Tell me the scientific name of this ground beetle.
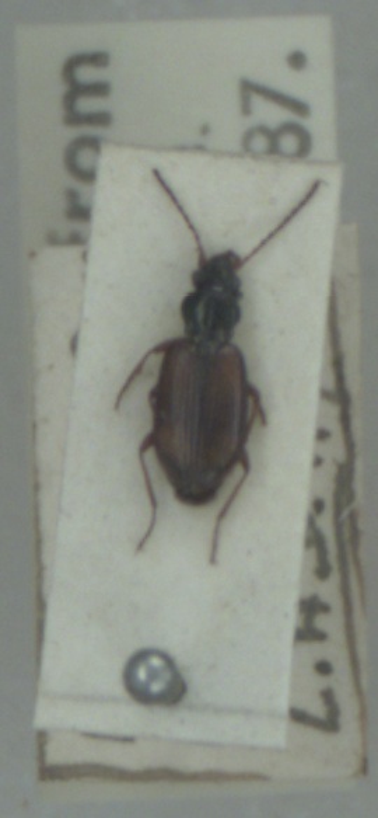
Bembidion saxatile
